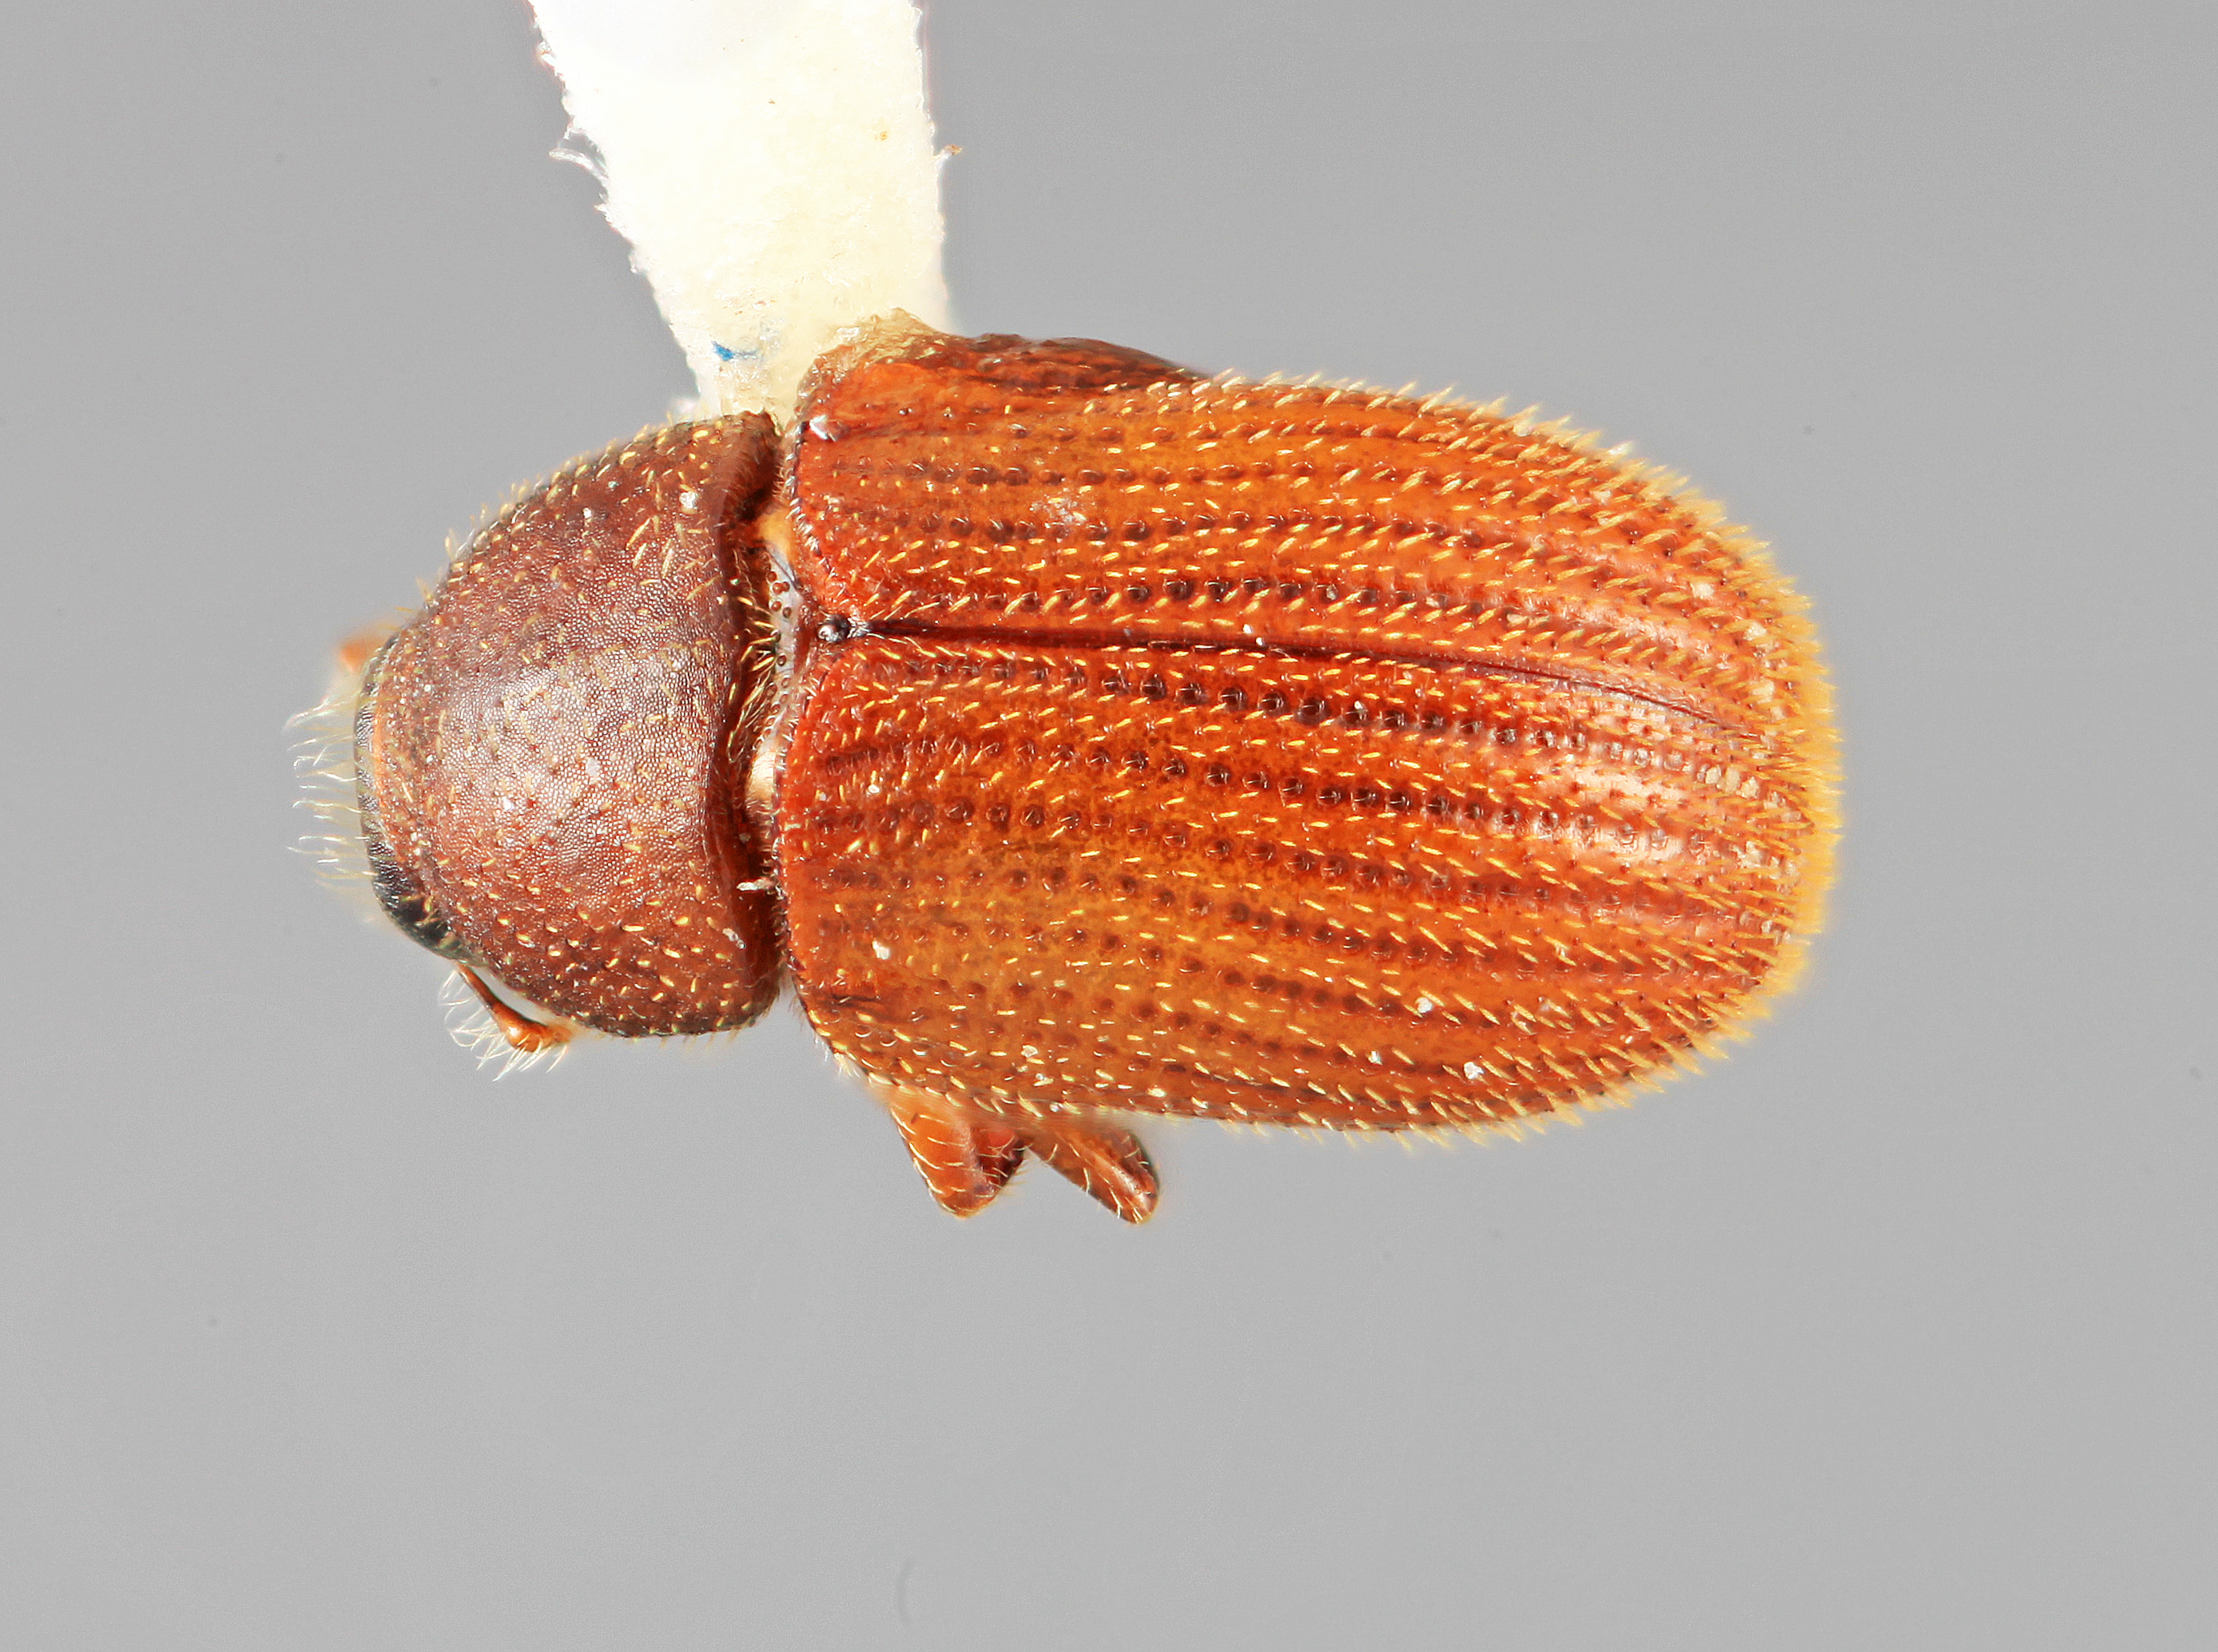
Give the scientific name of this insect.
Chramesus priscus
